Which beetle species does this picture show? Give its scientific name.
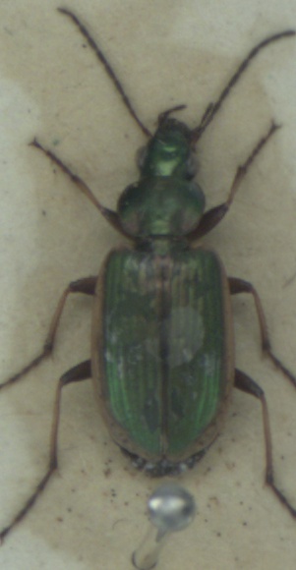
Agonum marginatum
